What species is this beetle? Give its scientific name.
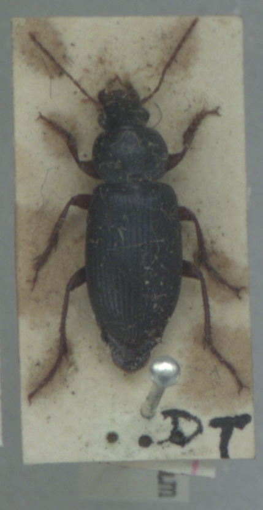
Ophonus ardosiacus
